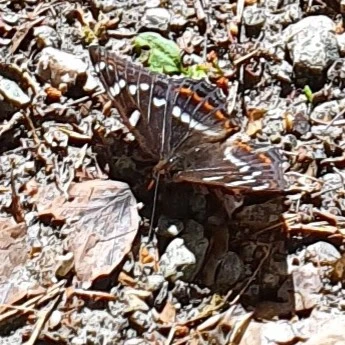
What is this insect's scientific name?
Limenitis populi
